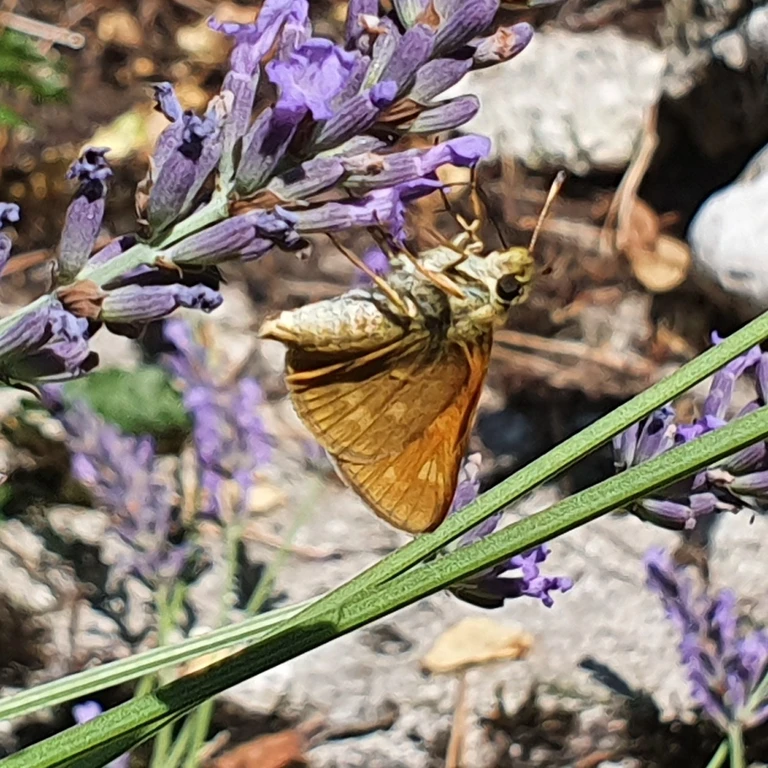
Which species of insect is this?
Ochlodes sylvanus (also Ochlodes venata)
